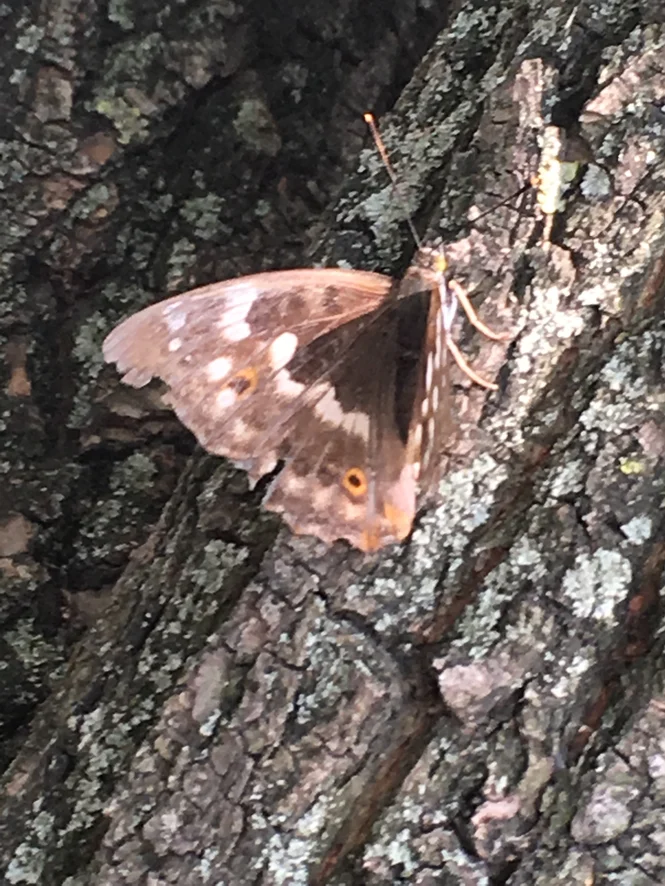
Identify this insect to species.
Apatura ilia
